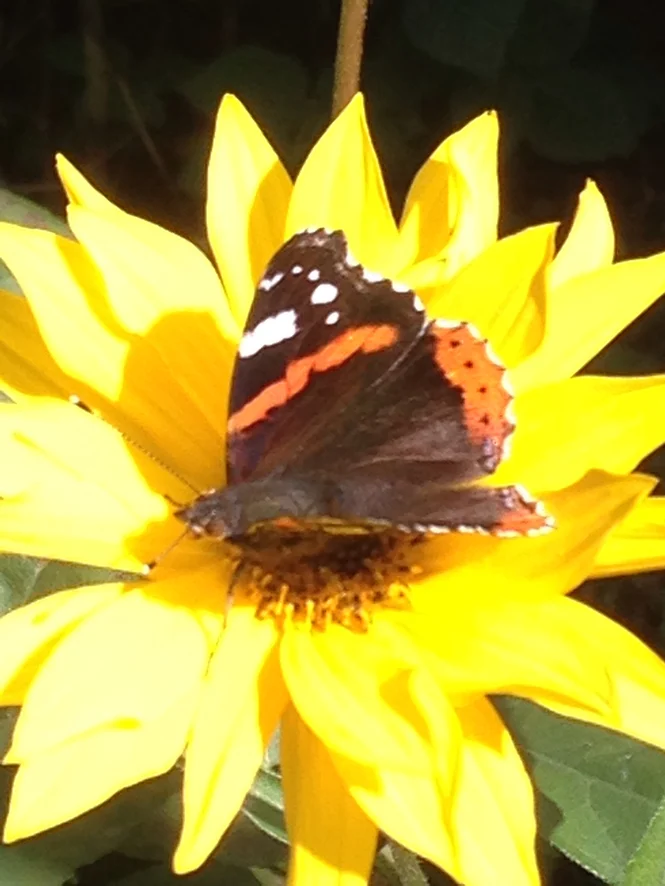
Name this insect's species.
Vanessa atalanta
